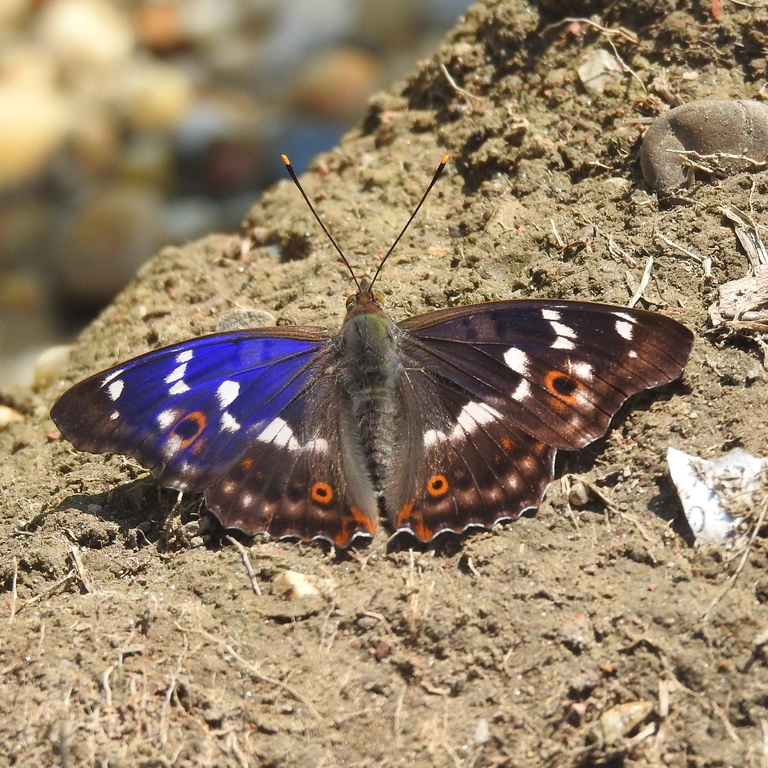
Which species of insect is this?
Apatura ilia
